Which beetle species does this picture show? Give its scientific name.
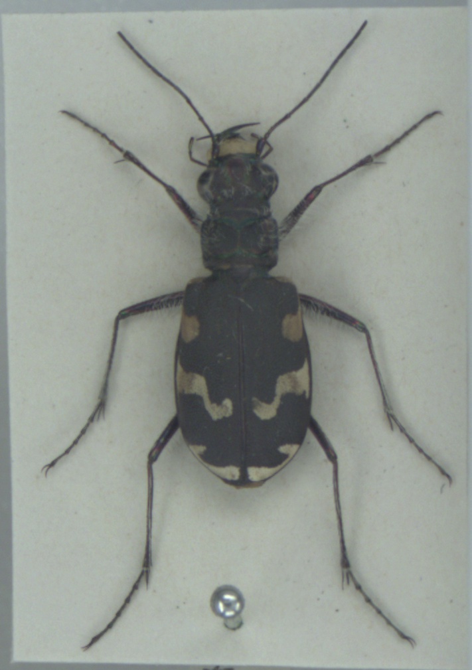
Cicindela maritima
